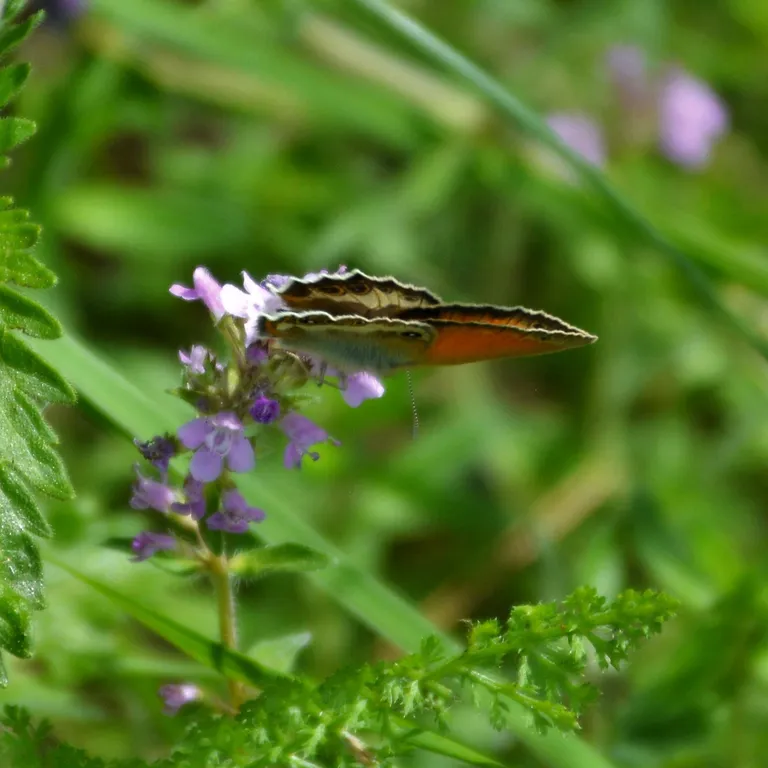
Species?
Coenonympha arcania
